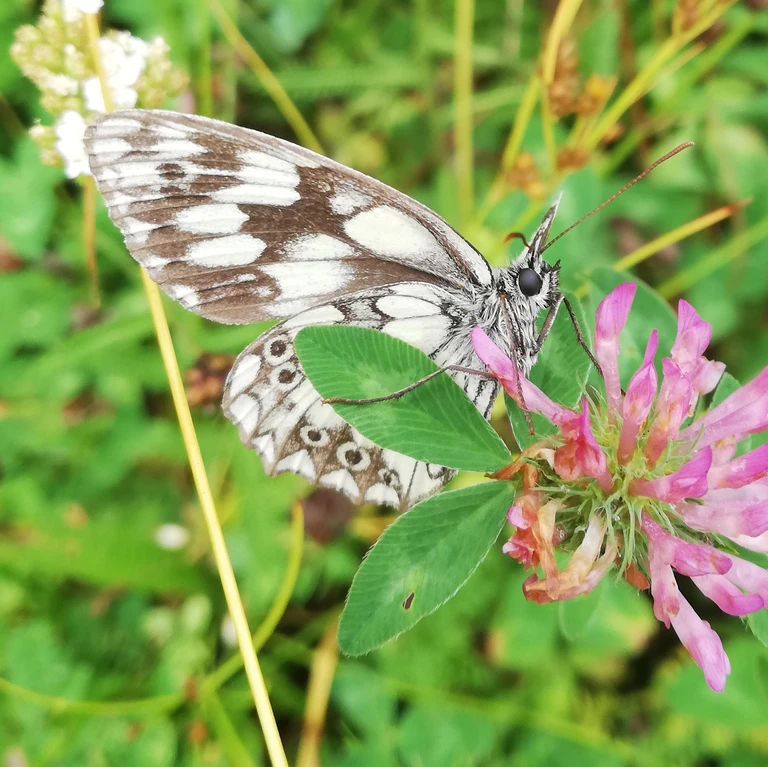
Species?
Melanargia galathea
